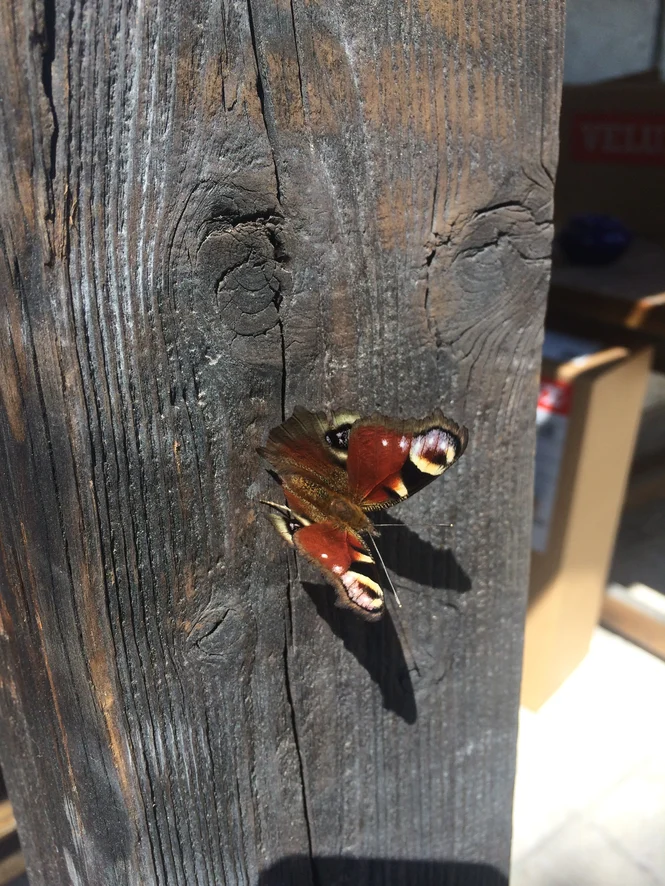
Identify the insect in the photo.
Aglais io
